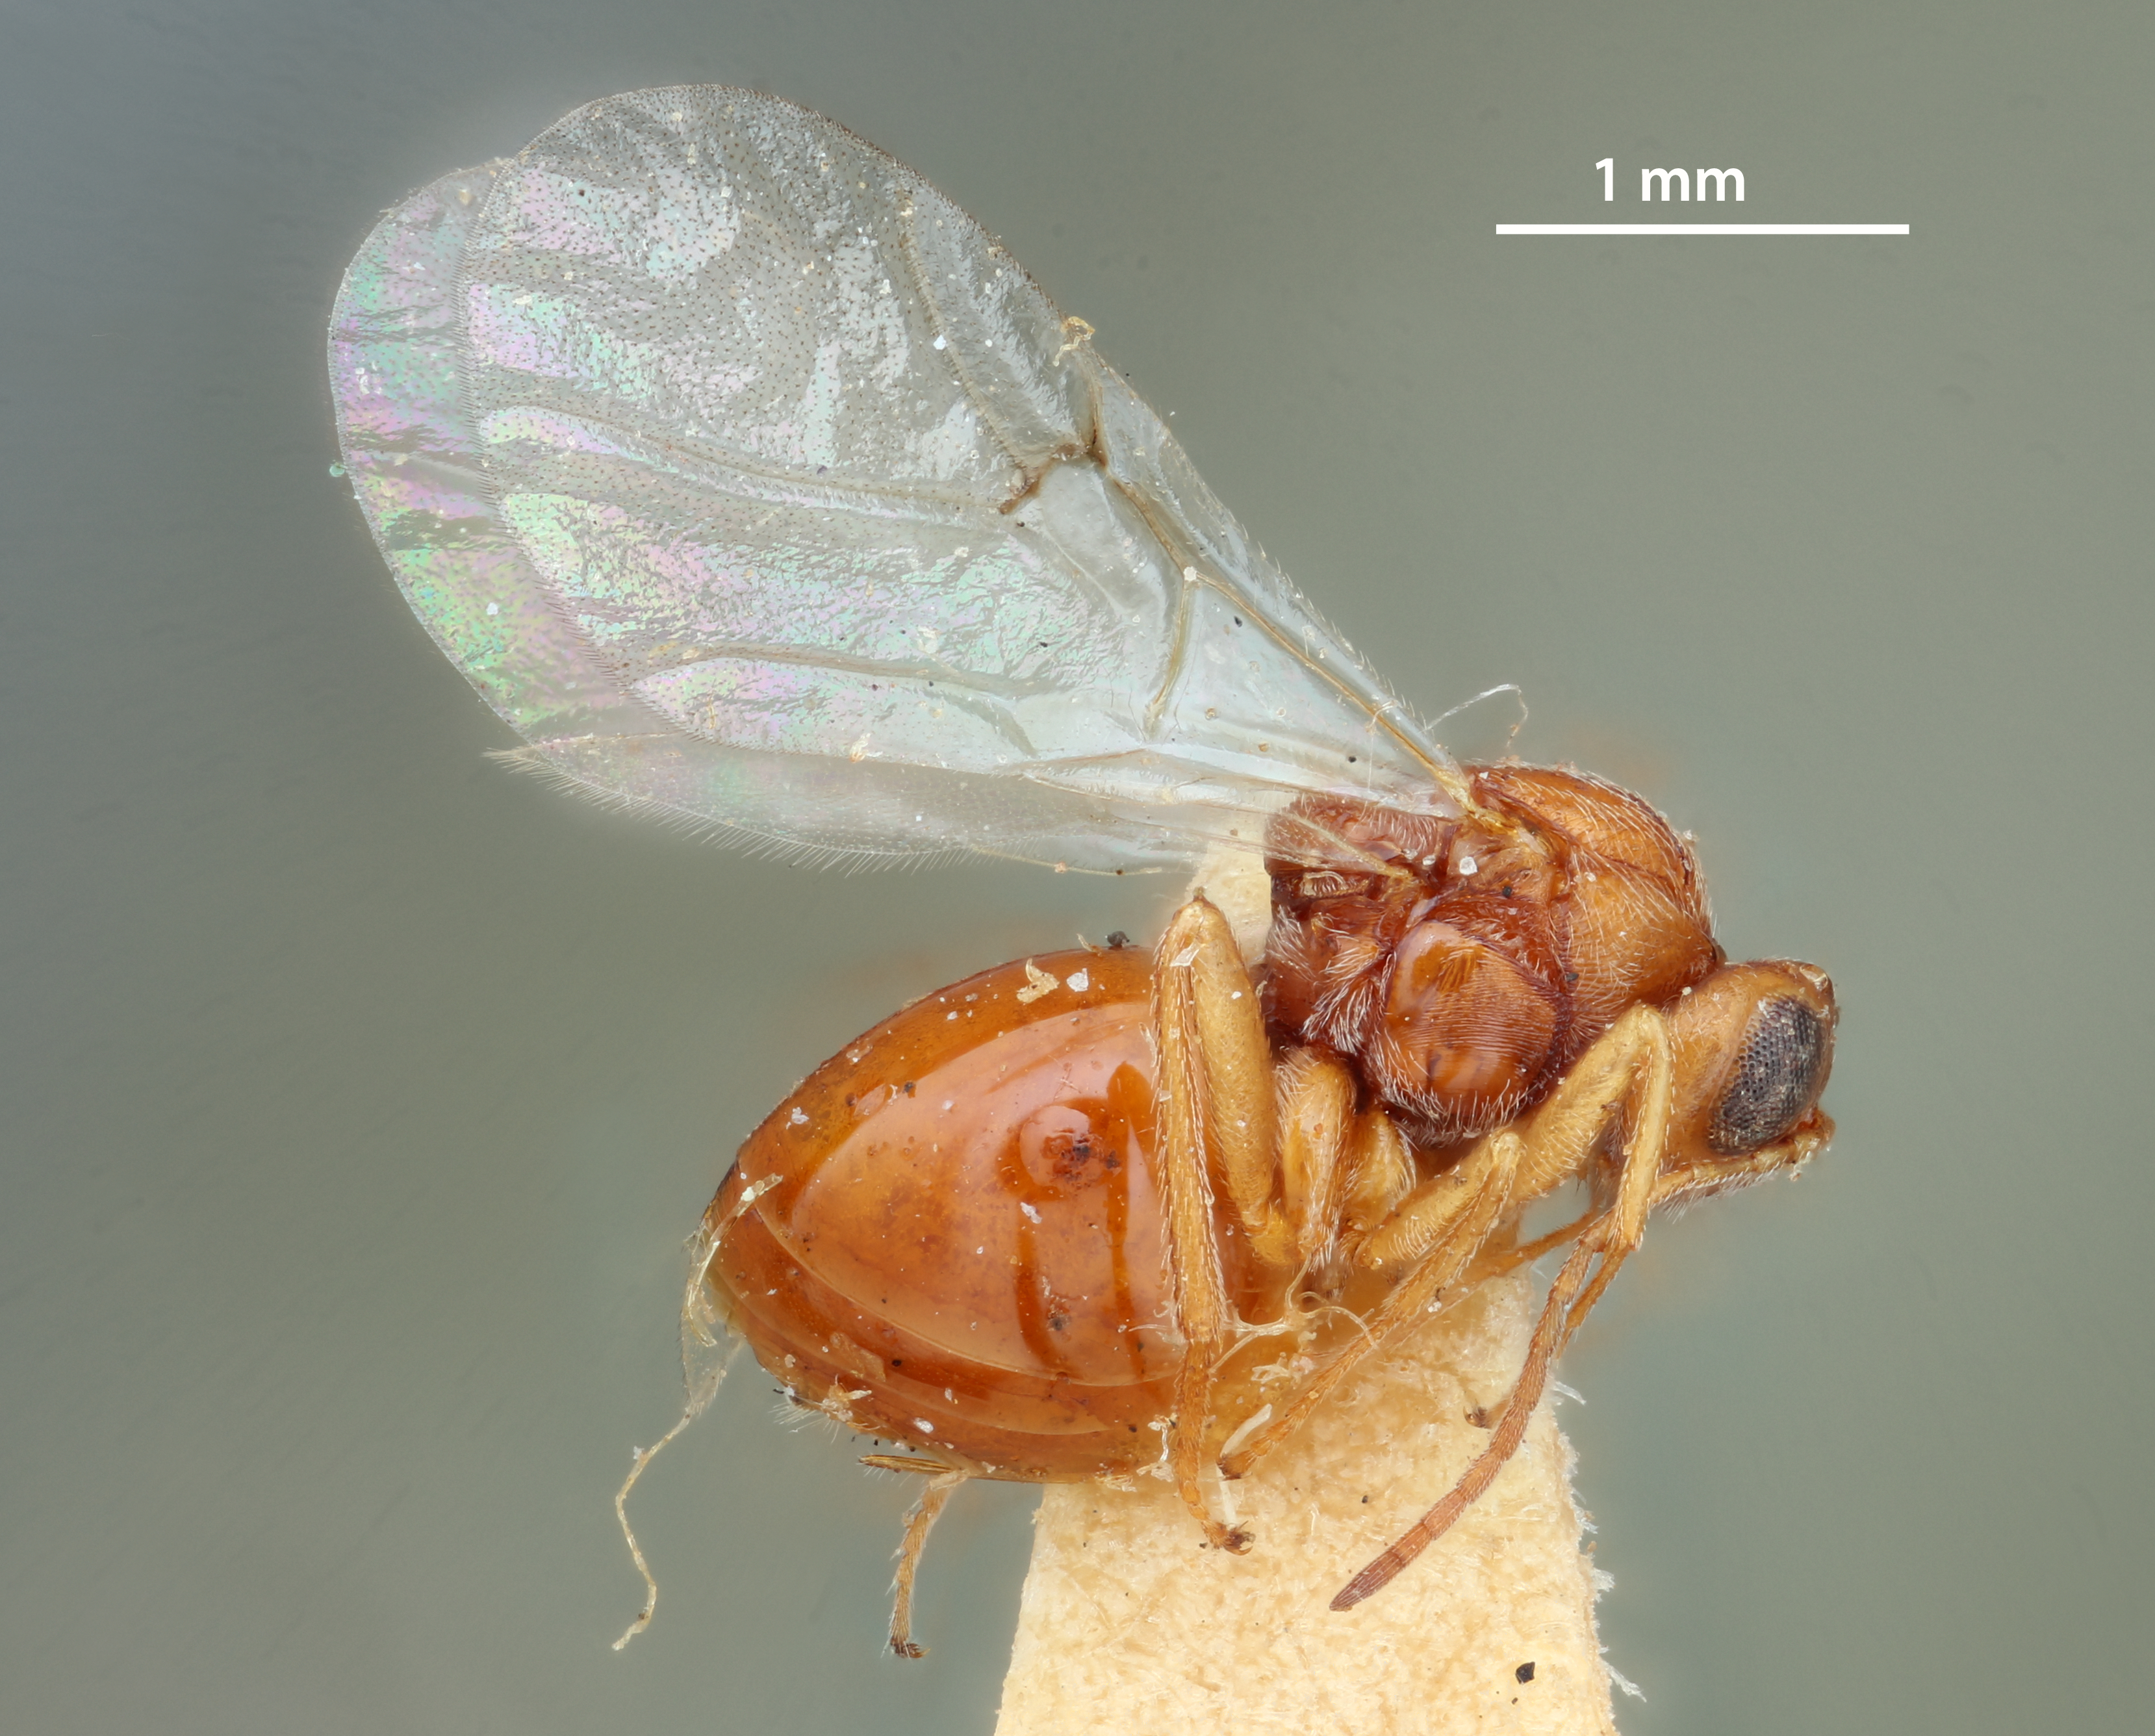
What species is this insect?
Andricus toumeyi
